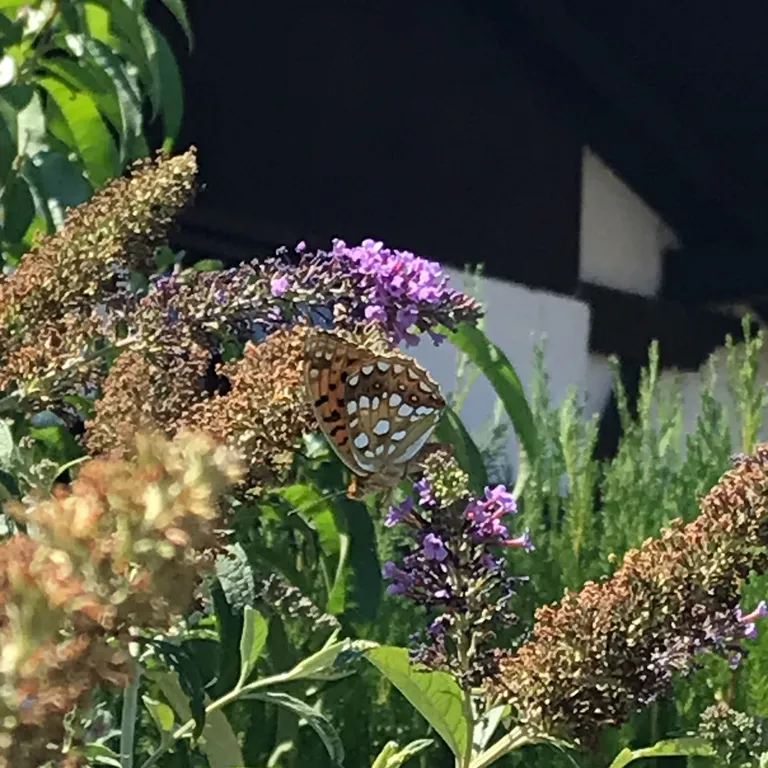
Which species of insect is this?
Fabriciana adippe
